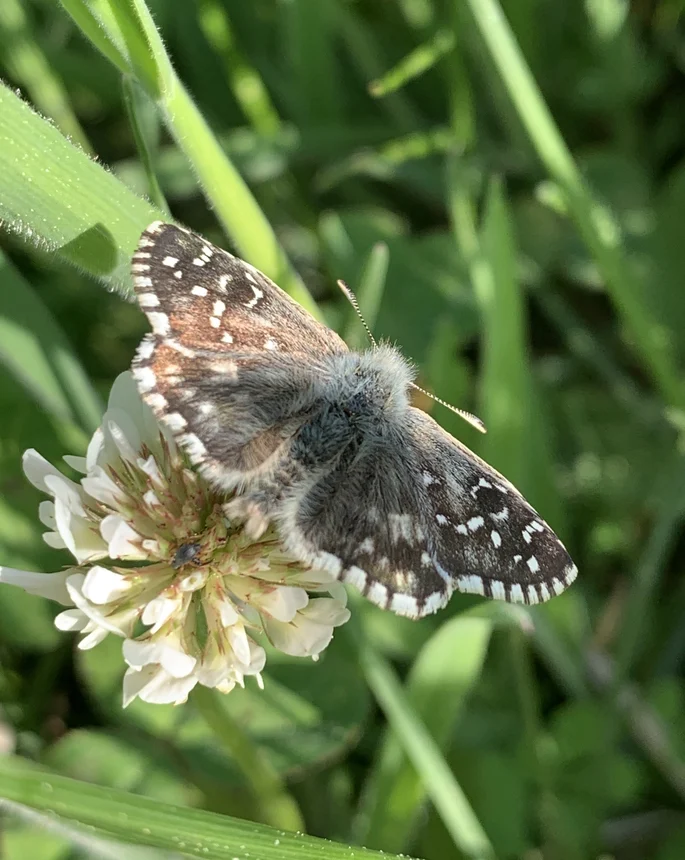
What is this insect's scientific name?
Pyrgus armoricanus
